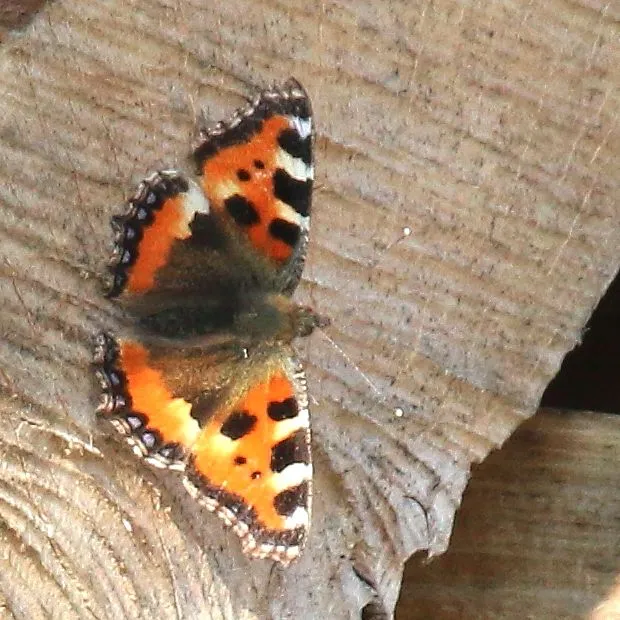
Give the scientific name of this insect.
Aglais urticae
